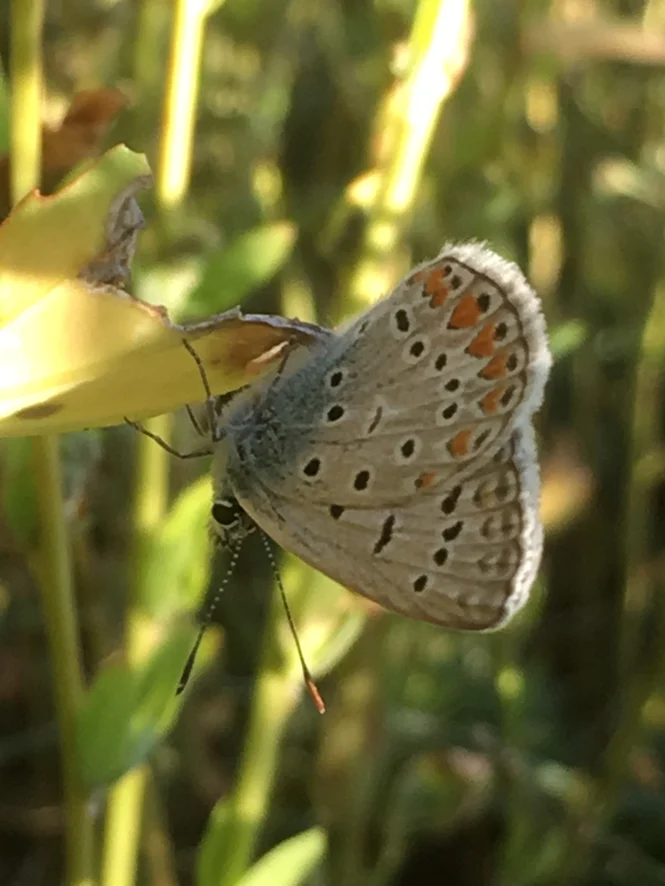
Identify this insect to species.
Polyommatus icarus
